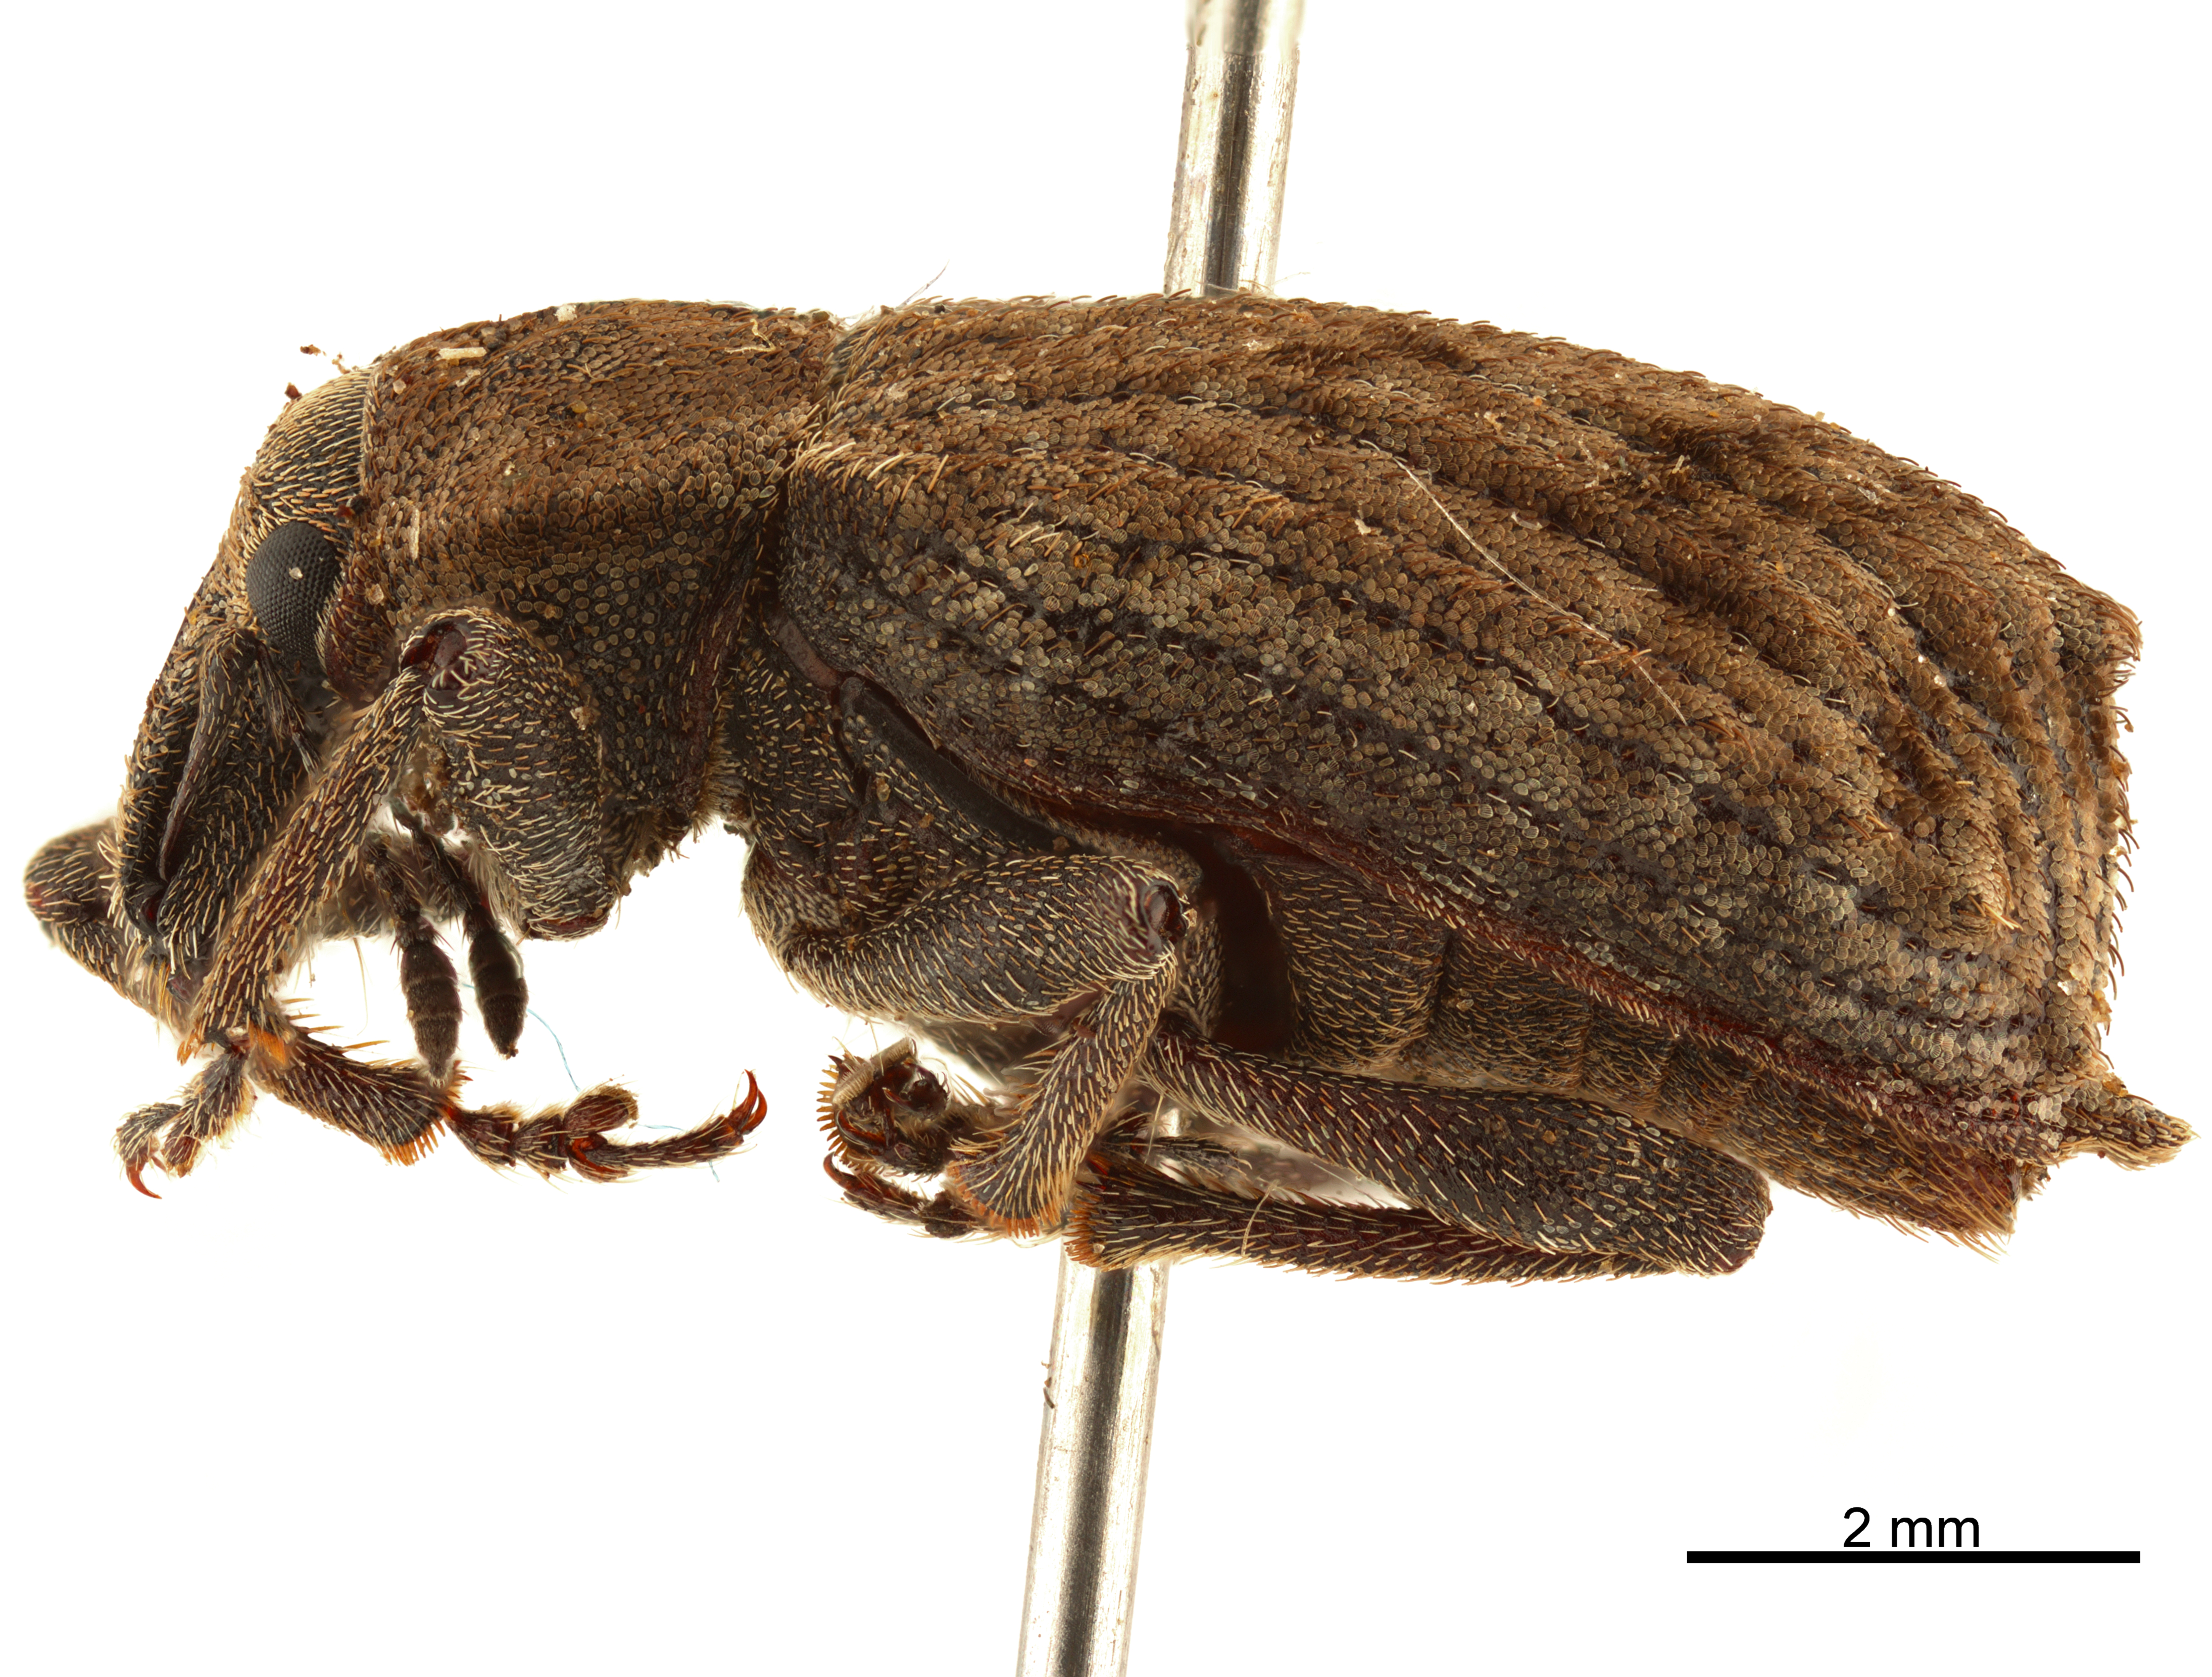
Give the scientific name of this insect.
Cylydrorhinus caudiculatus (also Paulsenius caudiculatus)
